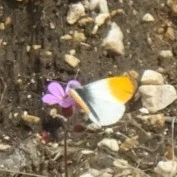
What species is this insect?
Anthocharis cardamines
